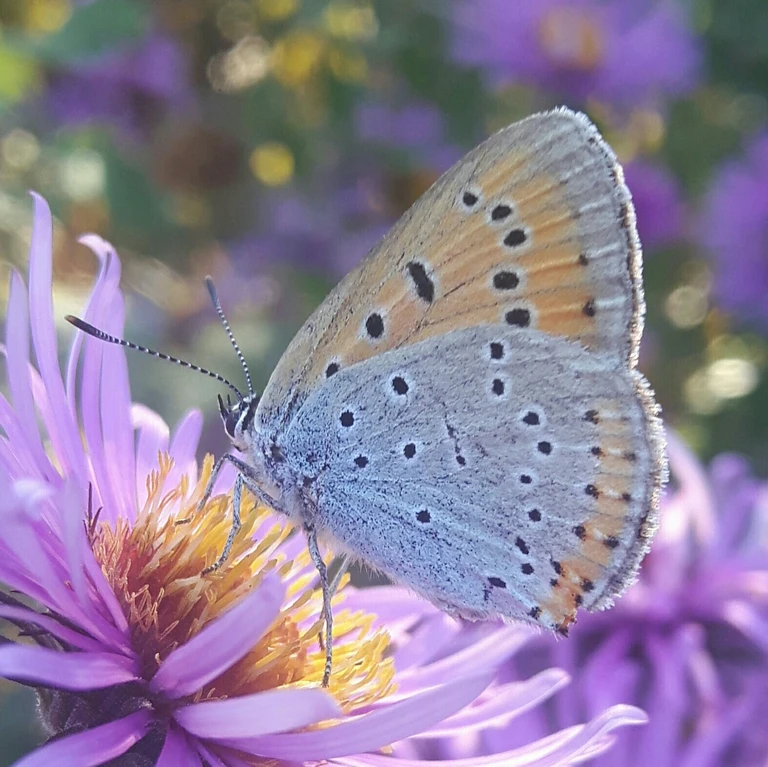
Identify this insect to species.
Lycaena dispar
